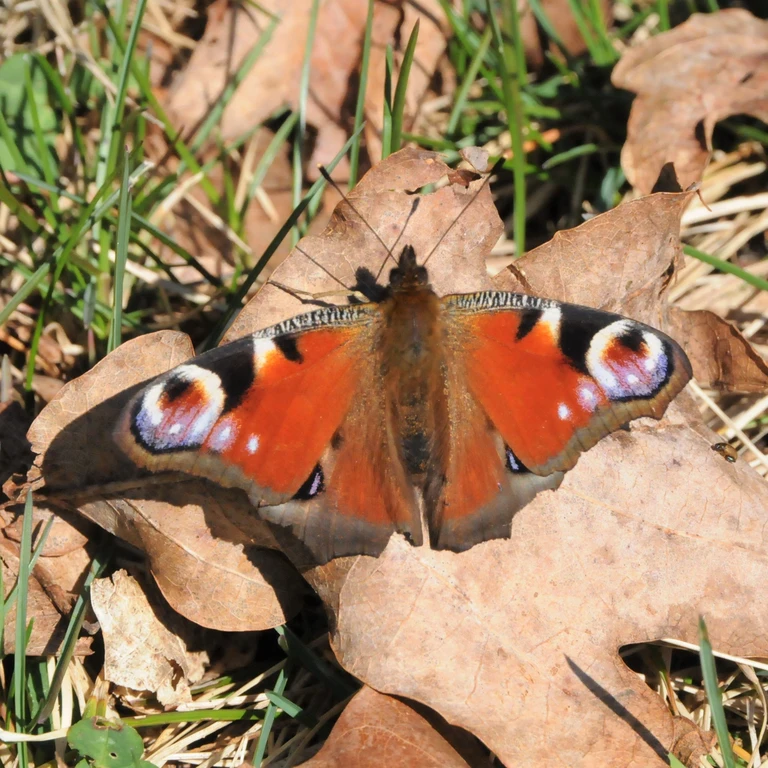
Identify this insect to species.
Aglais io
